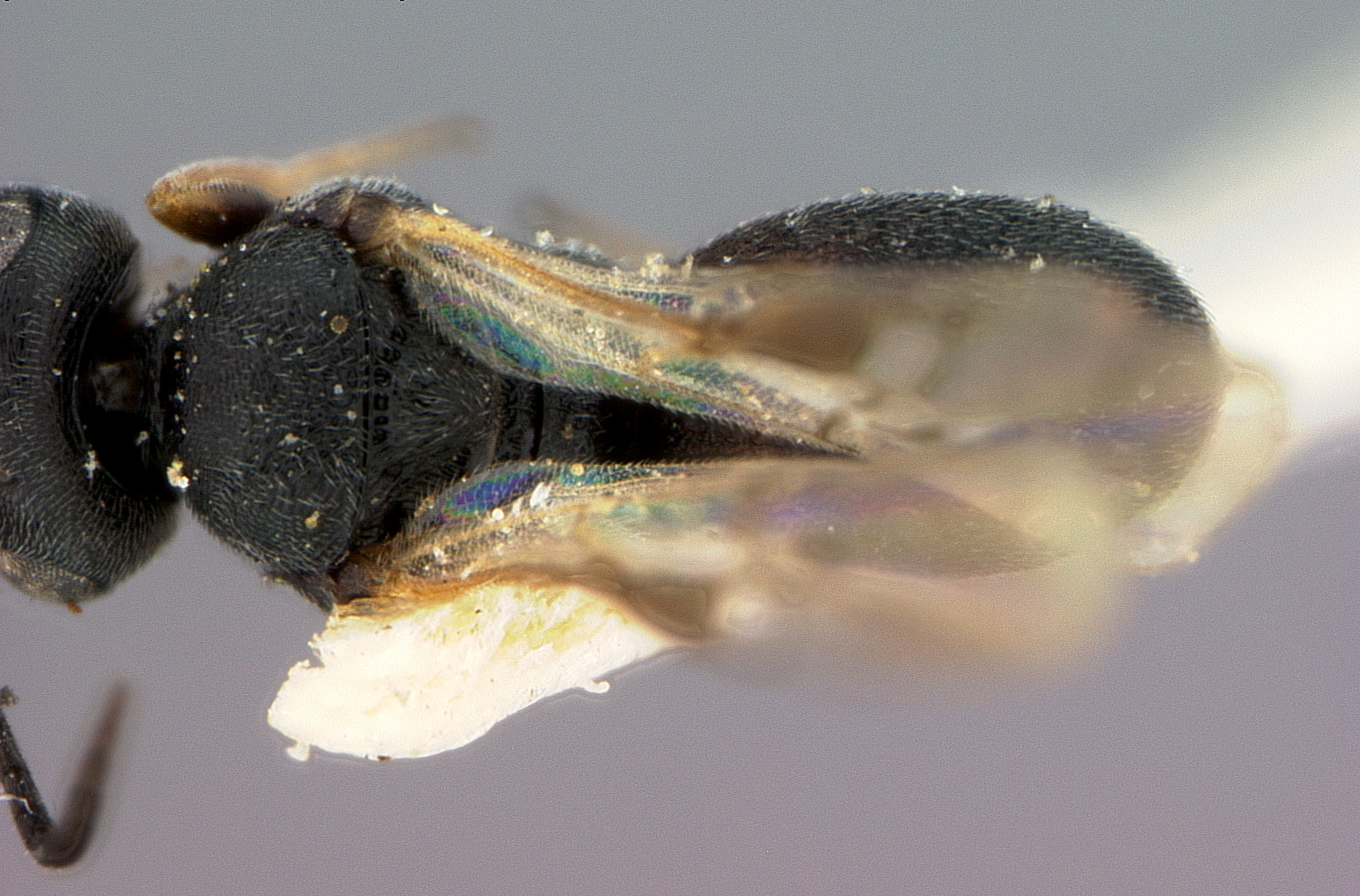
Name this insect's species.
Chelonus euphorbiae
